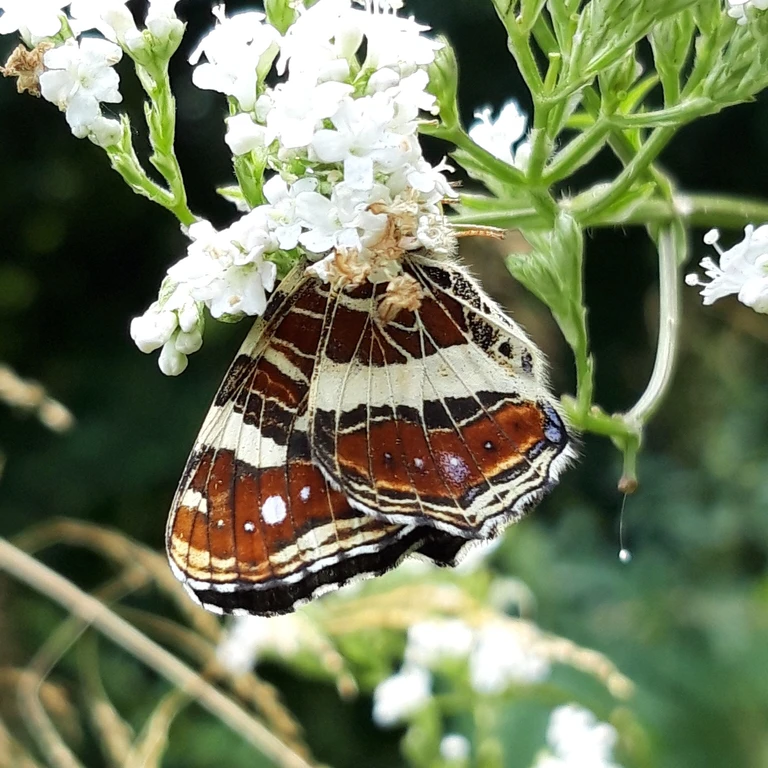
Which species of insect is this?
Araschnia levana
